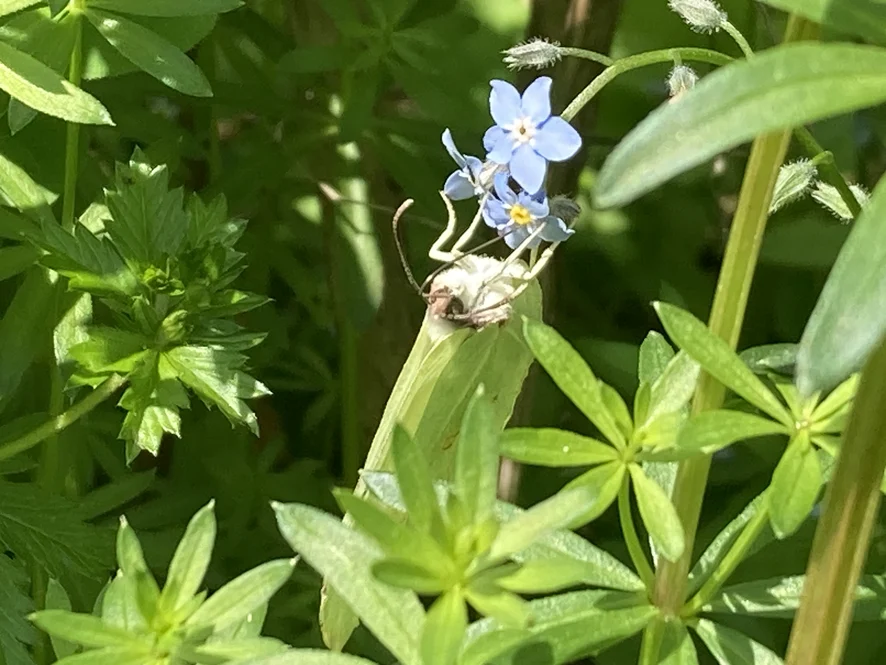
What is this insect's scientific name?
Gonepteryx rhamni
